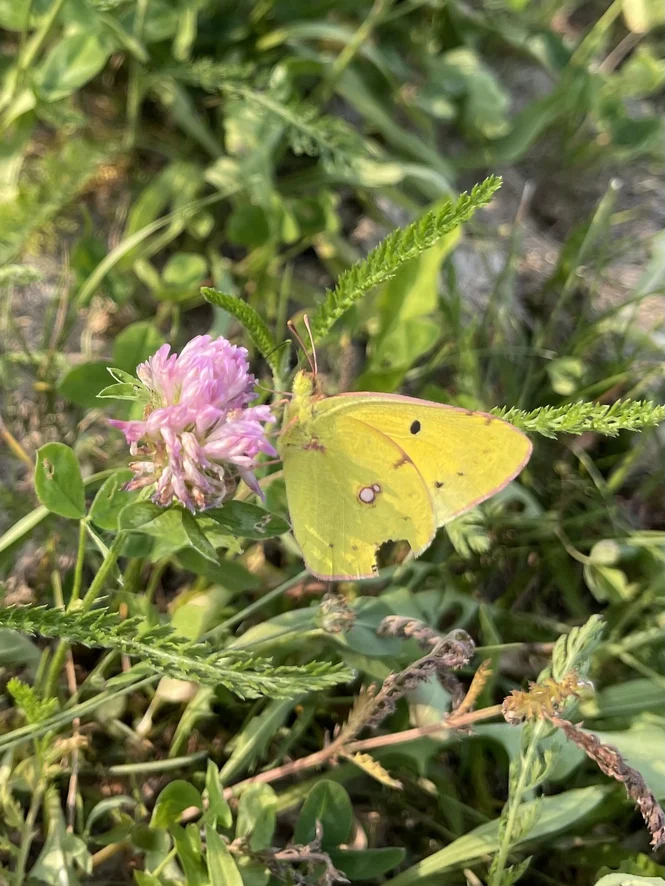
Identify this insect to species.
Colias croceus
